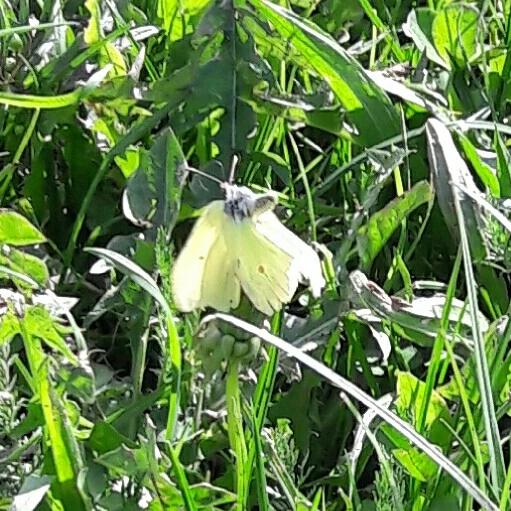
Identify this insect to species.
Gonepteryx rhamni
